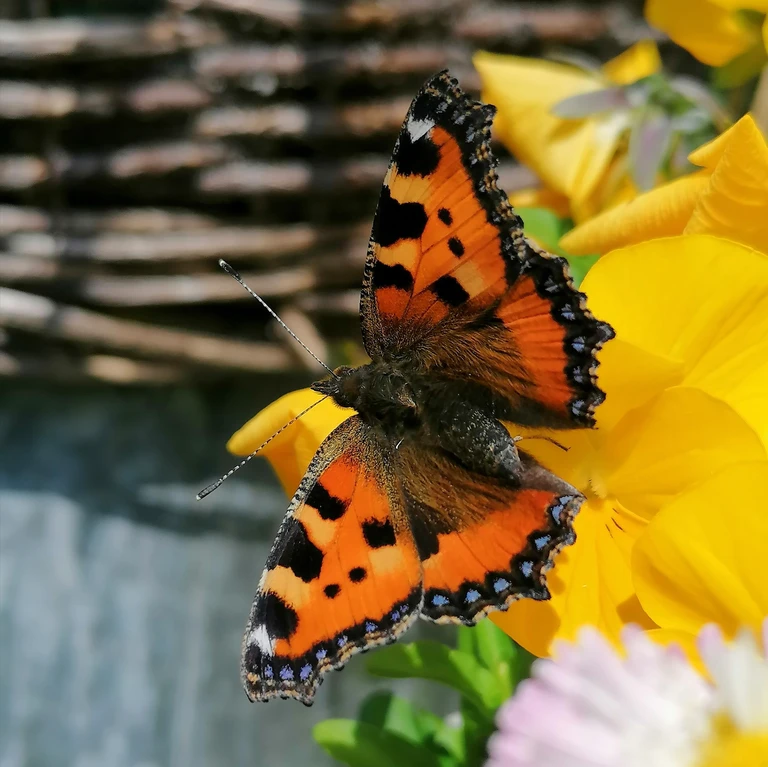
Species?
Aglais urticae
